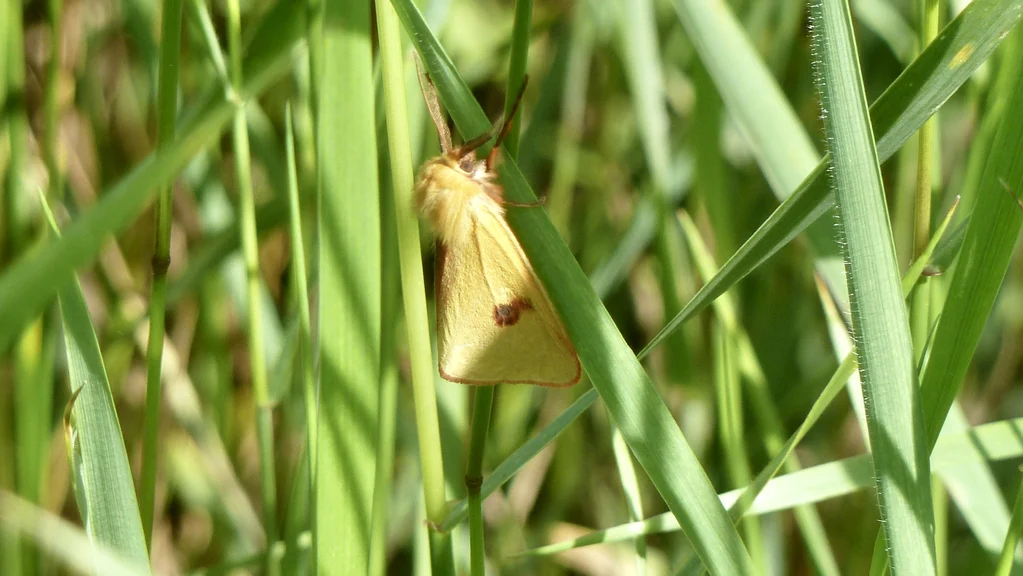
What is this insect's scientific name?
Diacrisia sannio
